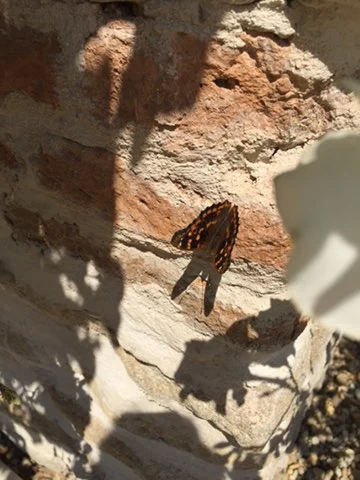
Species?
Apatura ilia
